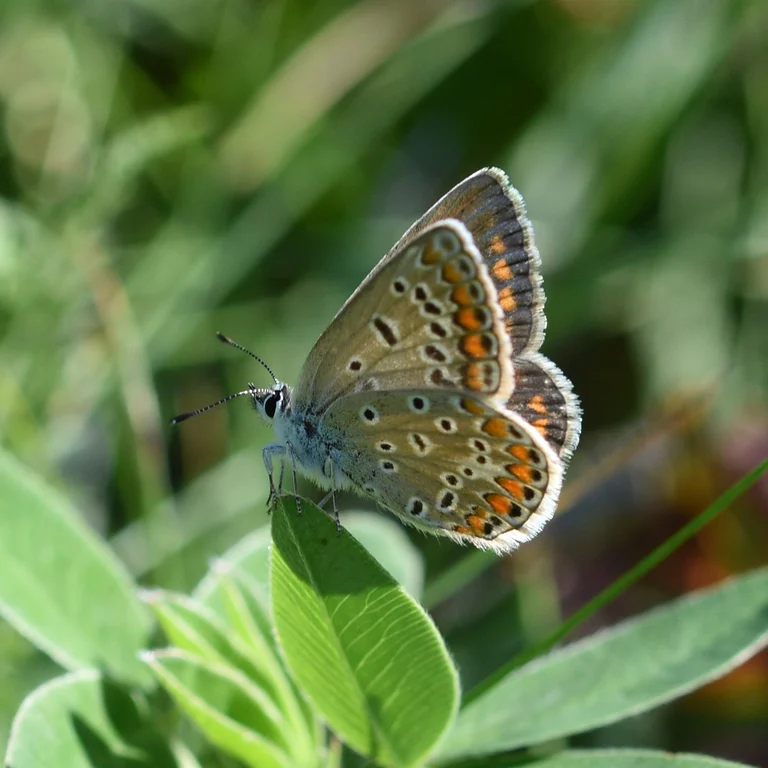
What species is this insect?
Polyommatus icarus
